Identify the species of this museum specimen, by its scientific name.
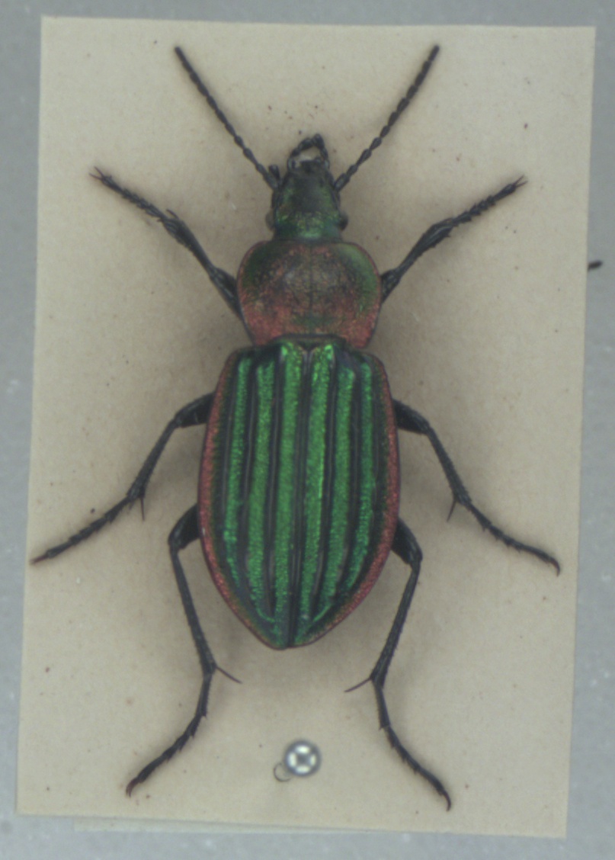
Carabus nitens
